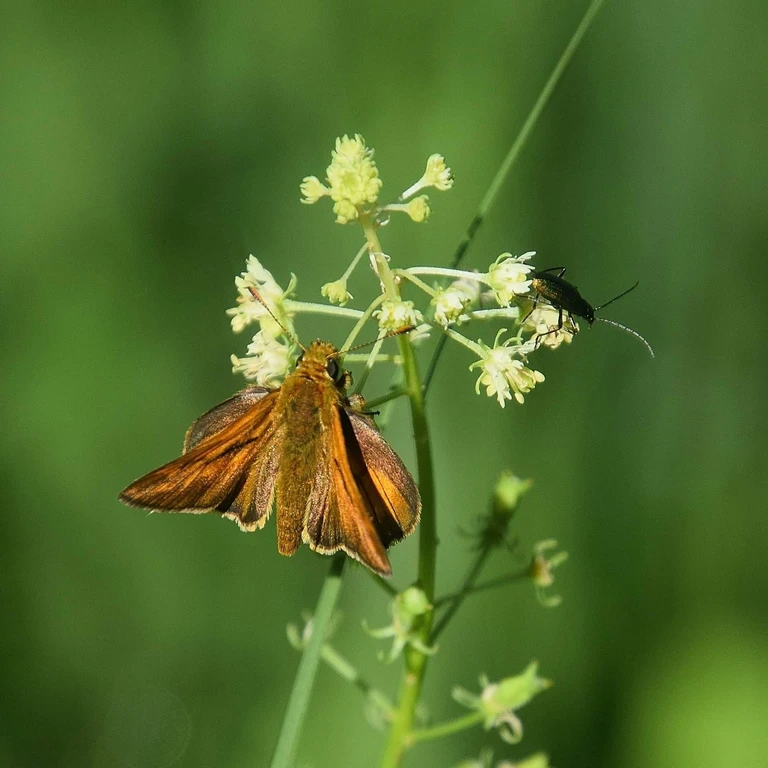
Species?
Ochlodes sylvanus (also Ochlodes venata)
